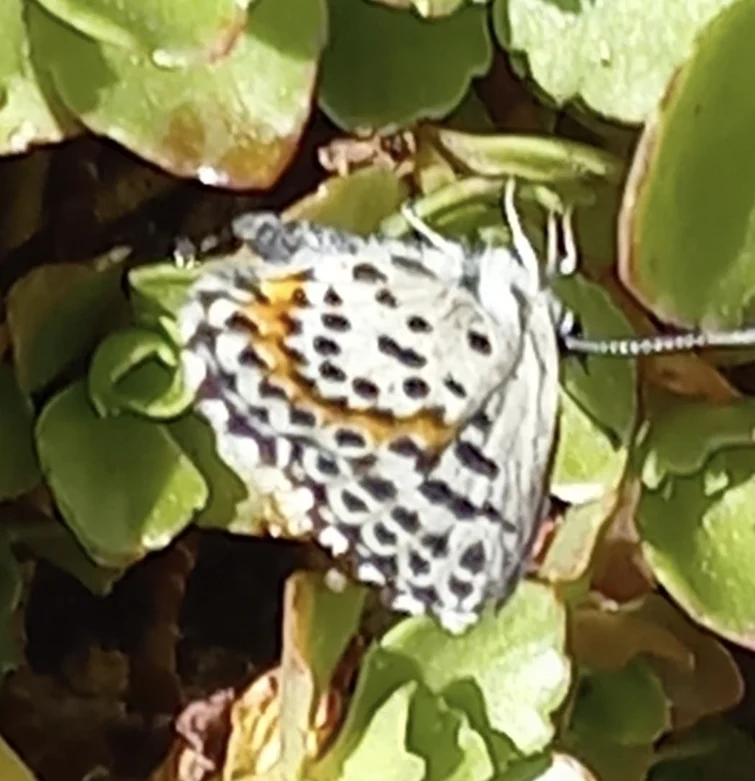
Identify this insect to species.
Scolitantides orion
